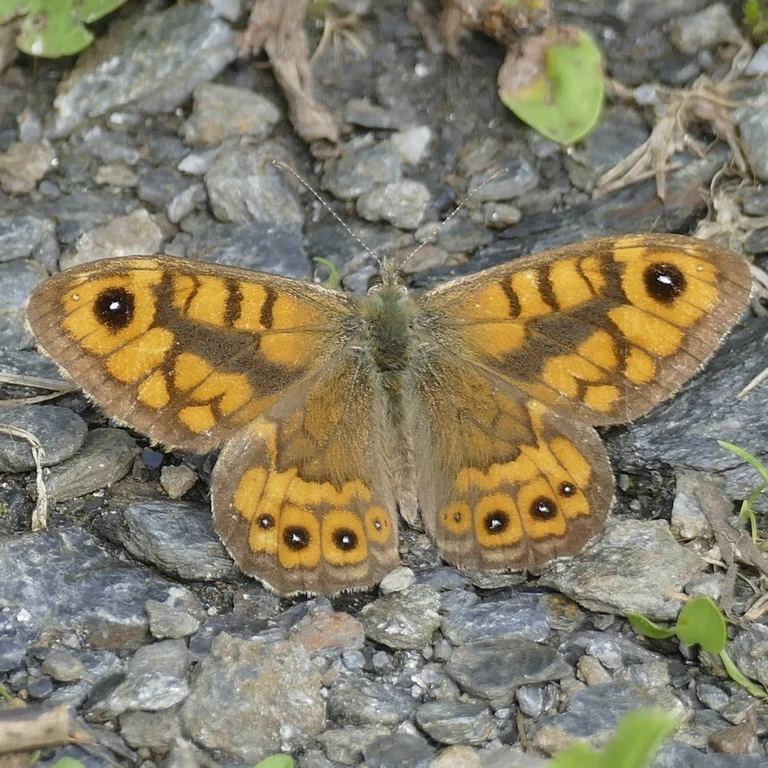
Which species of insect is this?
Lasiommata megera (also Pararge megera)
